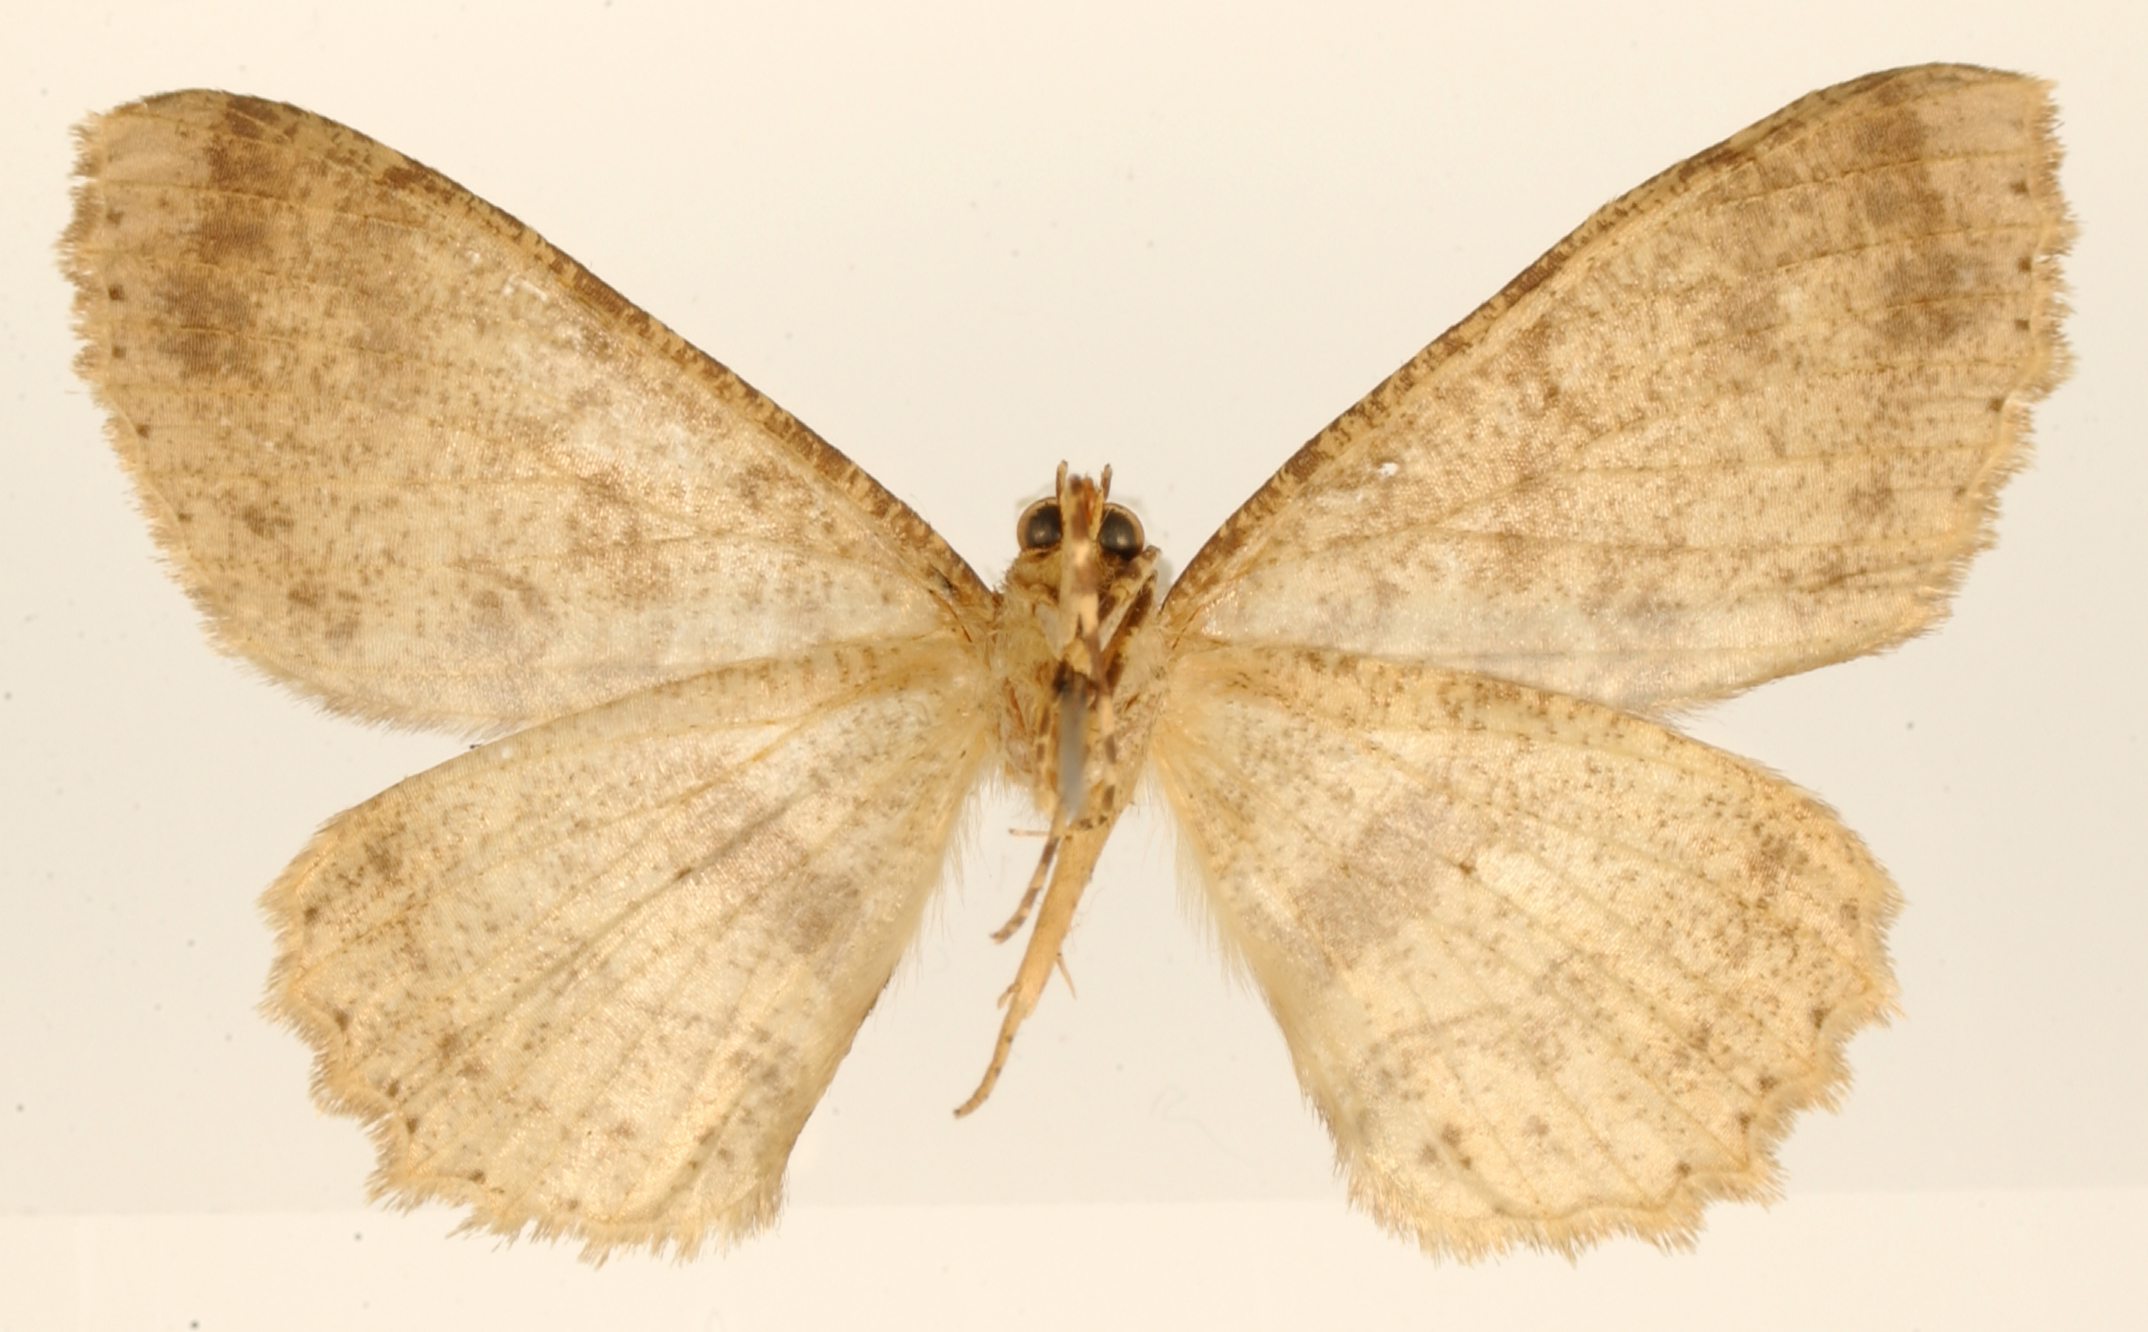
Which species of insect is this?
Melanolophia sadrinaria
